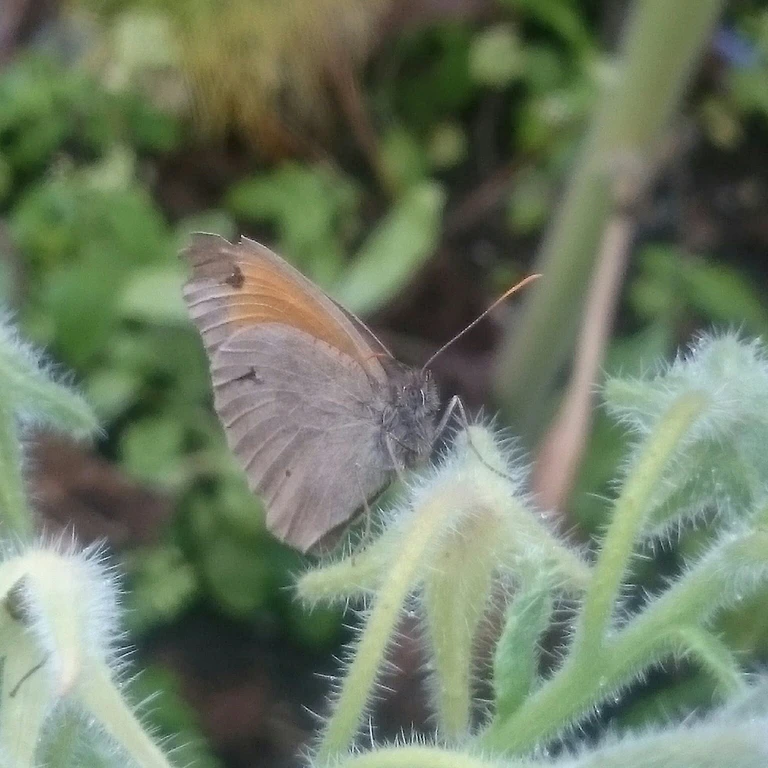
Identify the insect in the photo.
Maniola jurtina
